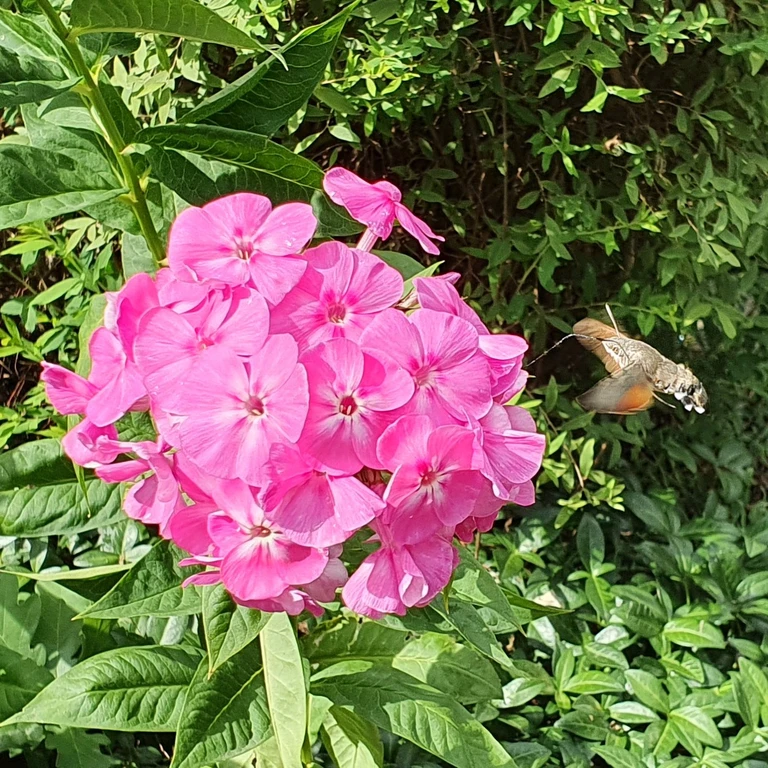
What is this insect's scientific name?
Macroglossum stellatarum
